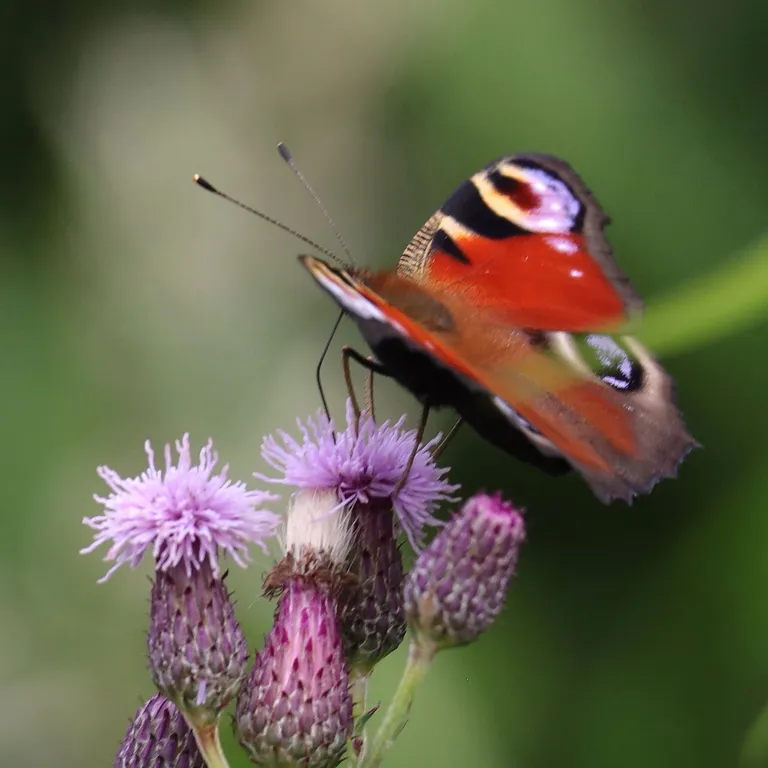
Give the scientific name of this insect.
Aglais io
